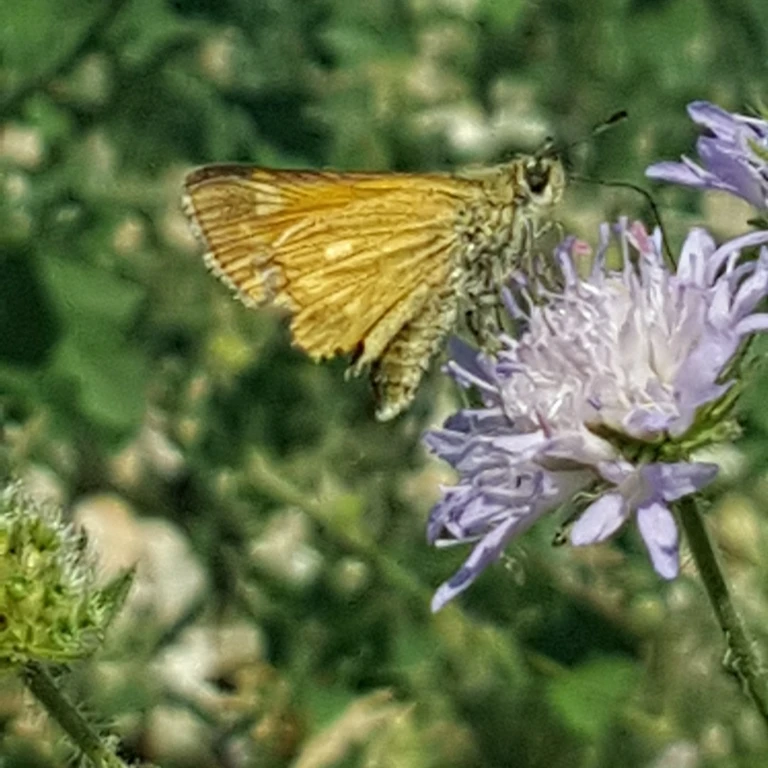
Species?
Ochlodes sylvanus (also Ochlodes venata)
